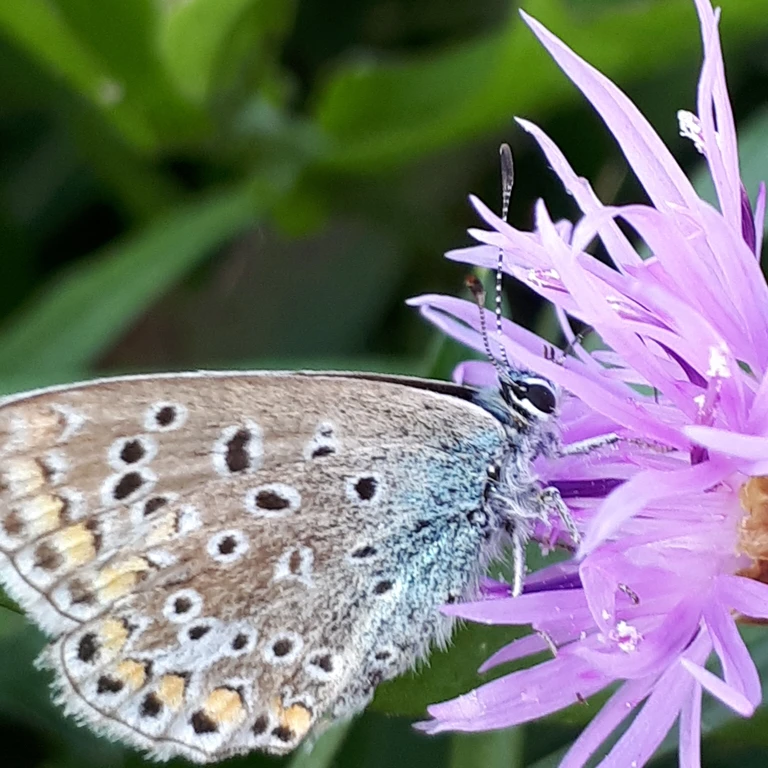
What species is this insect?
Polyommatus icarus
